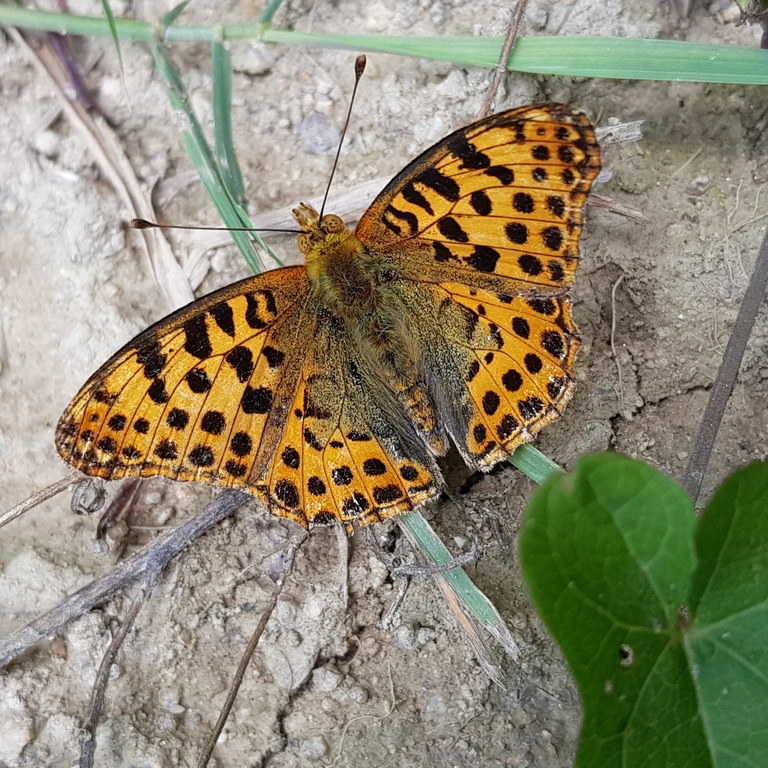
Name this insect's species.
Issoria lathonia
